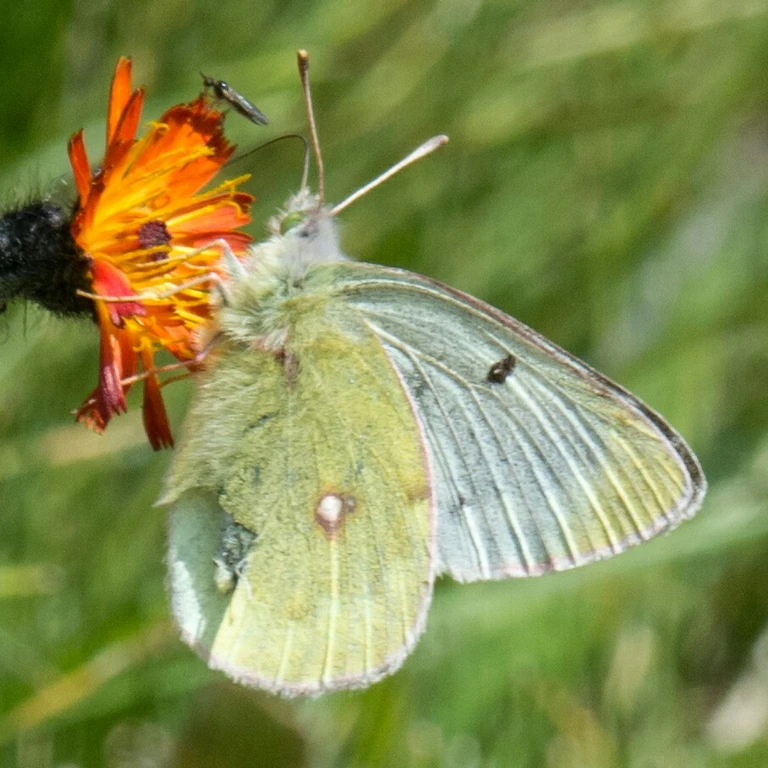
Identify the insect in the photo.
Colias phicomone
